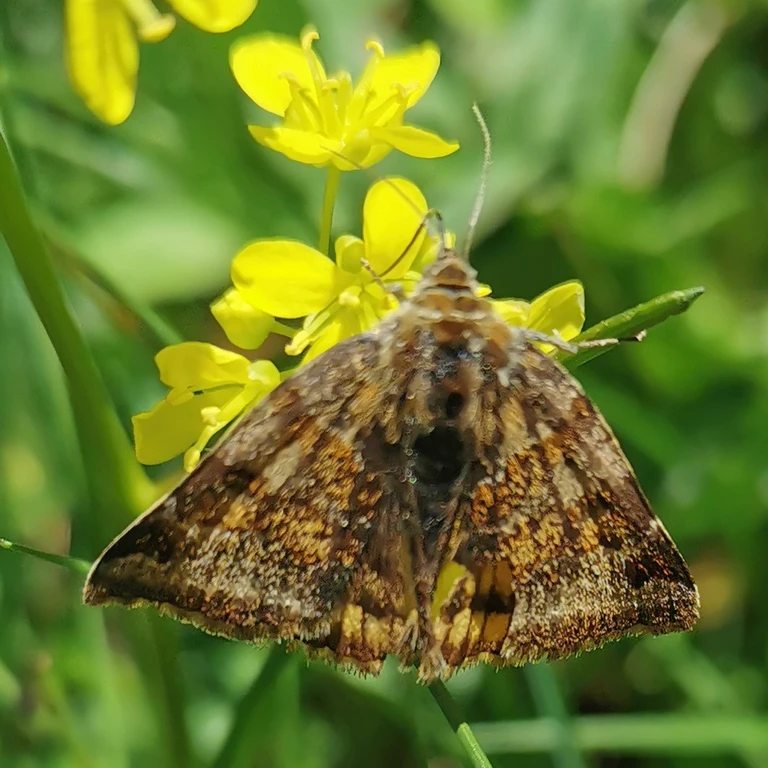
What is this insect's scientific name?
Euclidia glyphica
